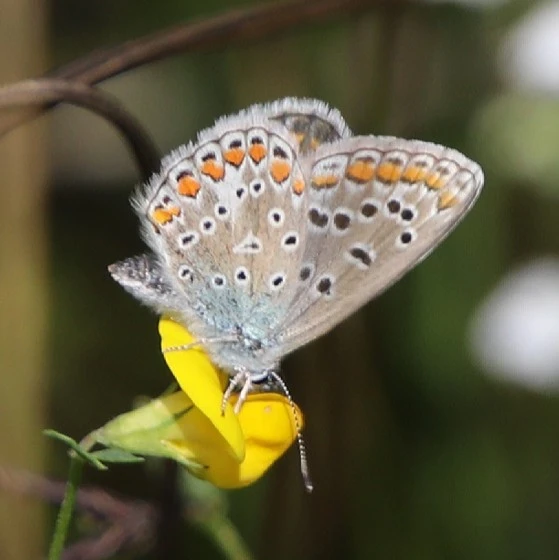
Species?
Polyommatus icarus
